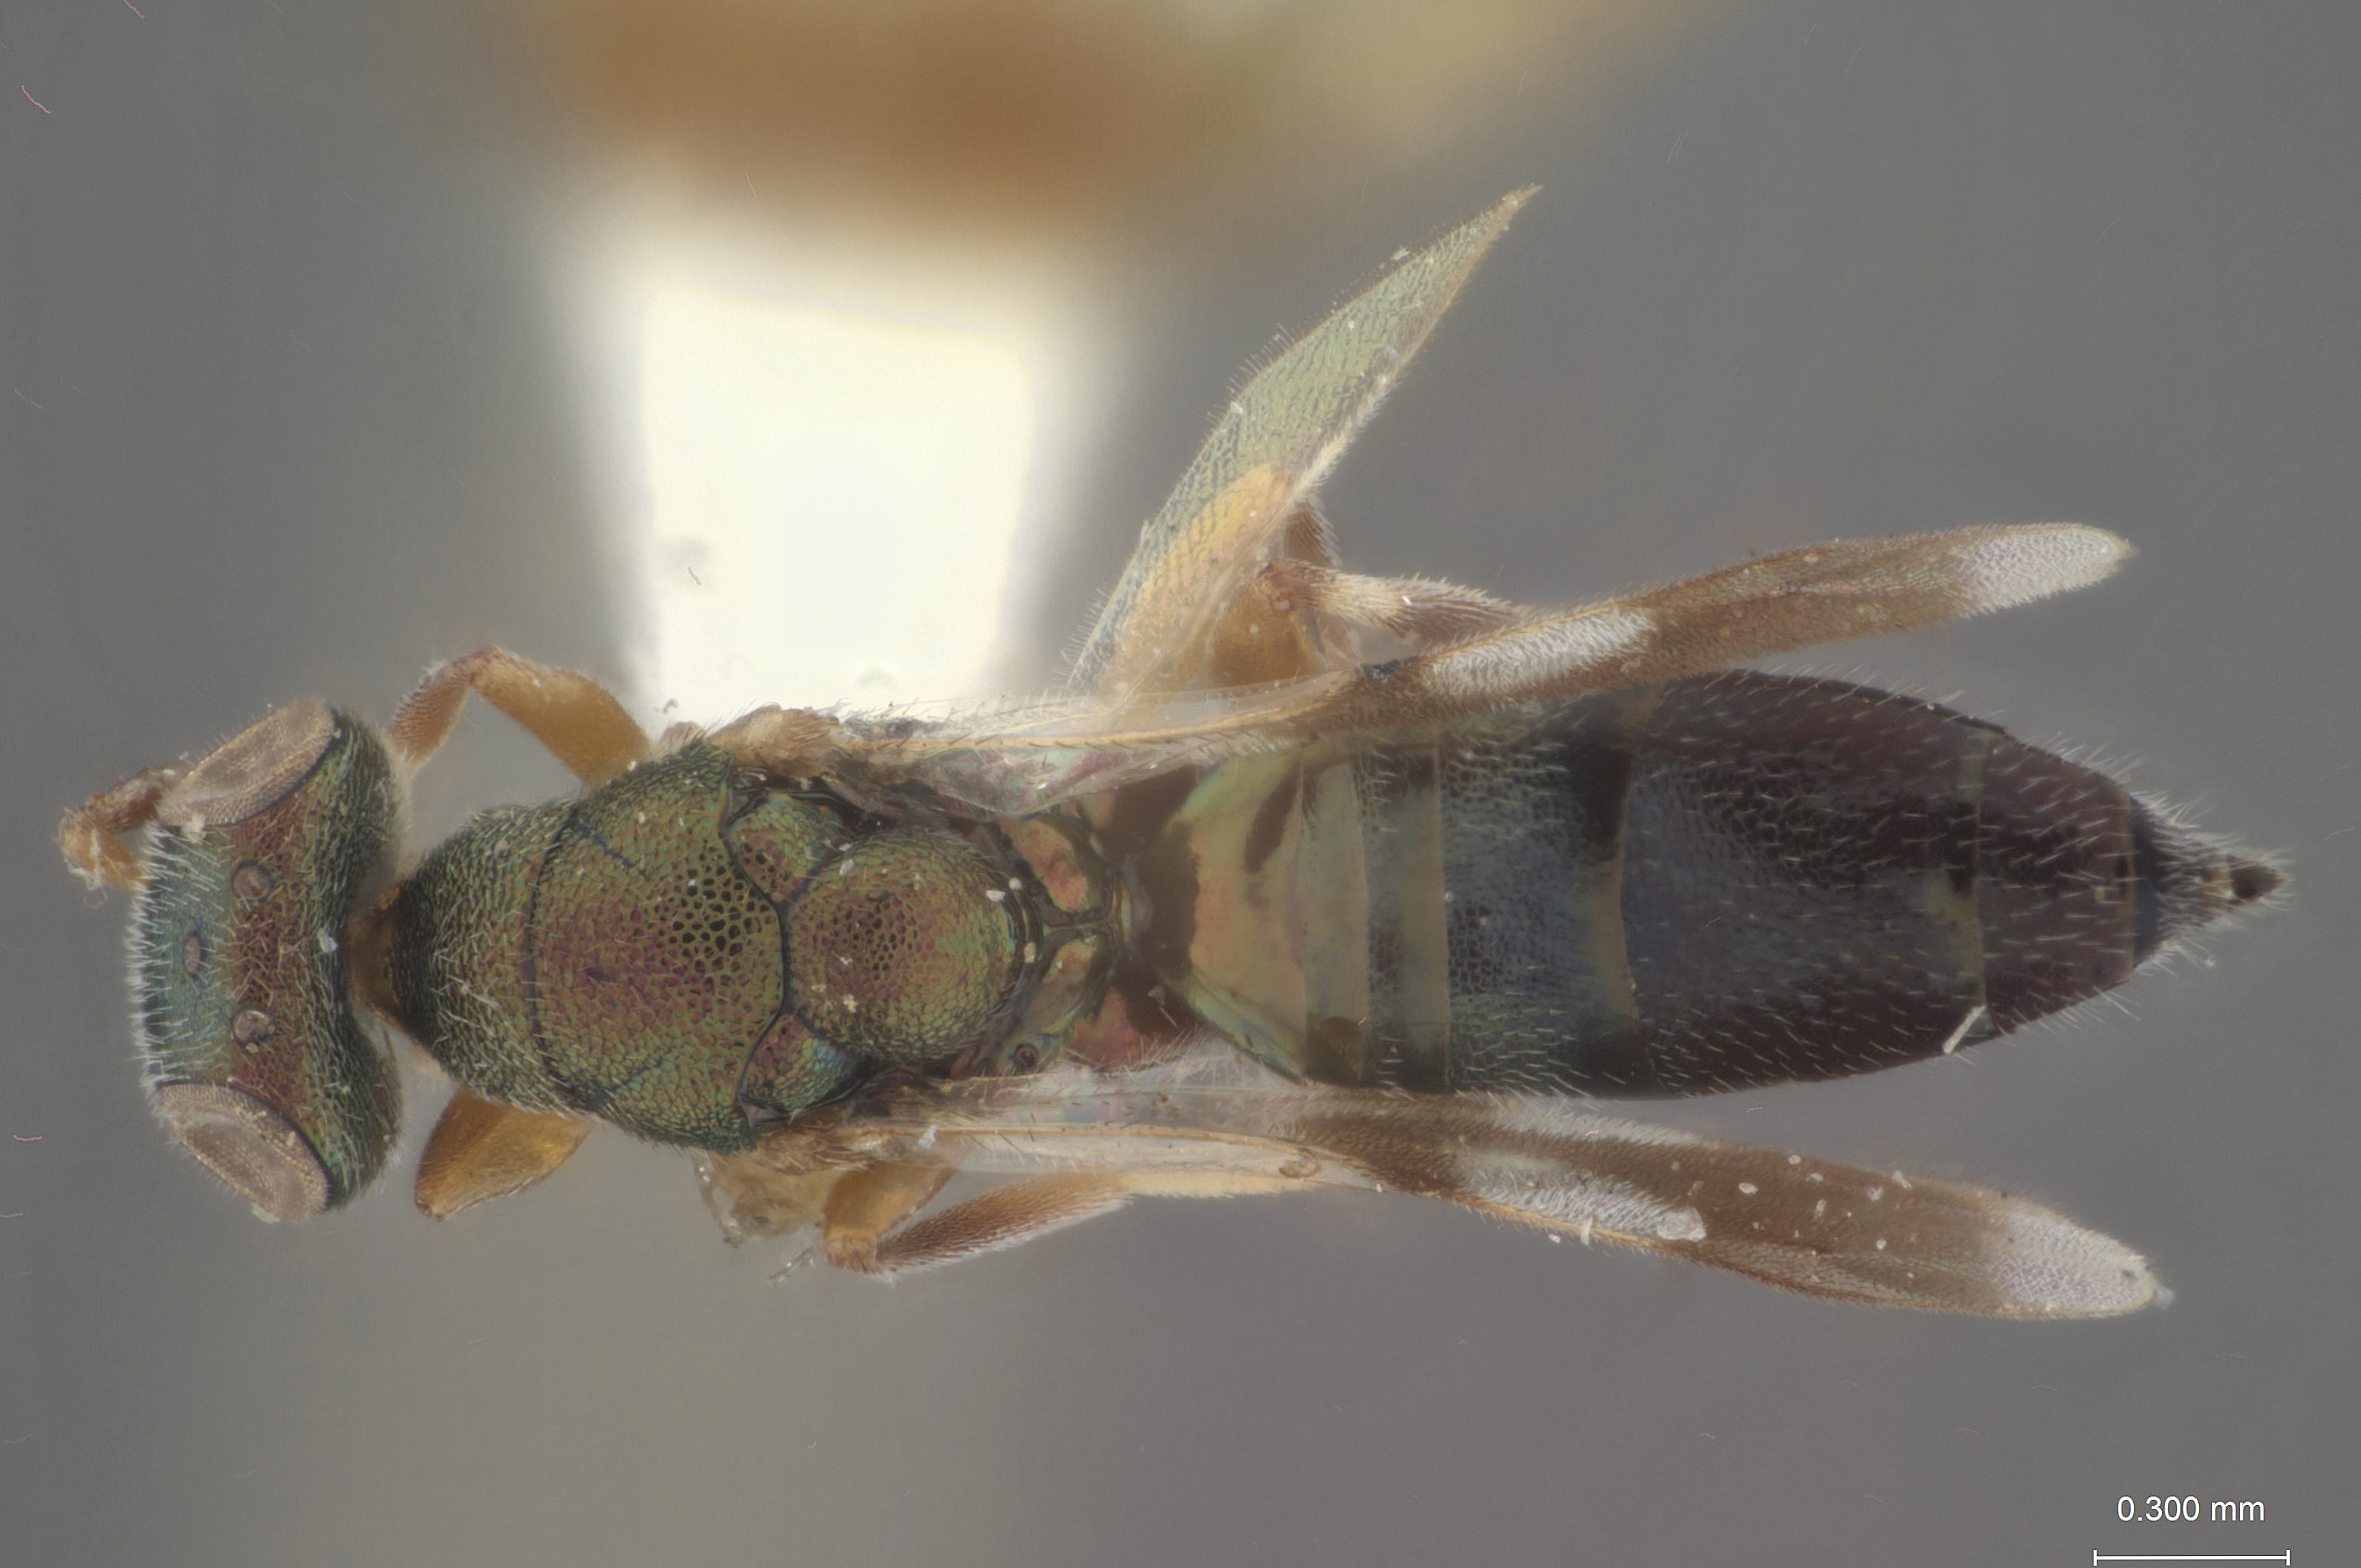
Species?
Ptinobius texanus
